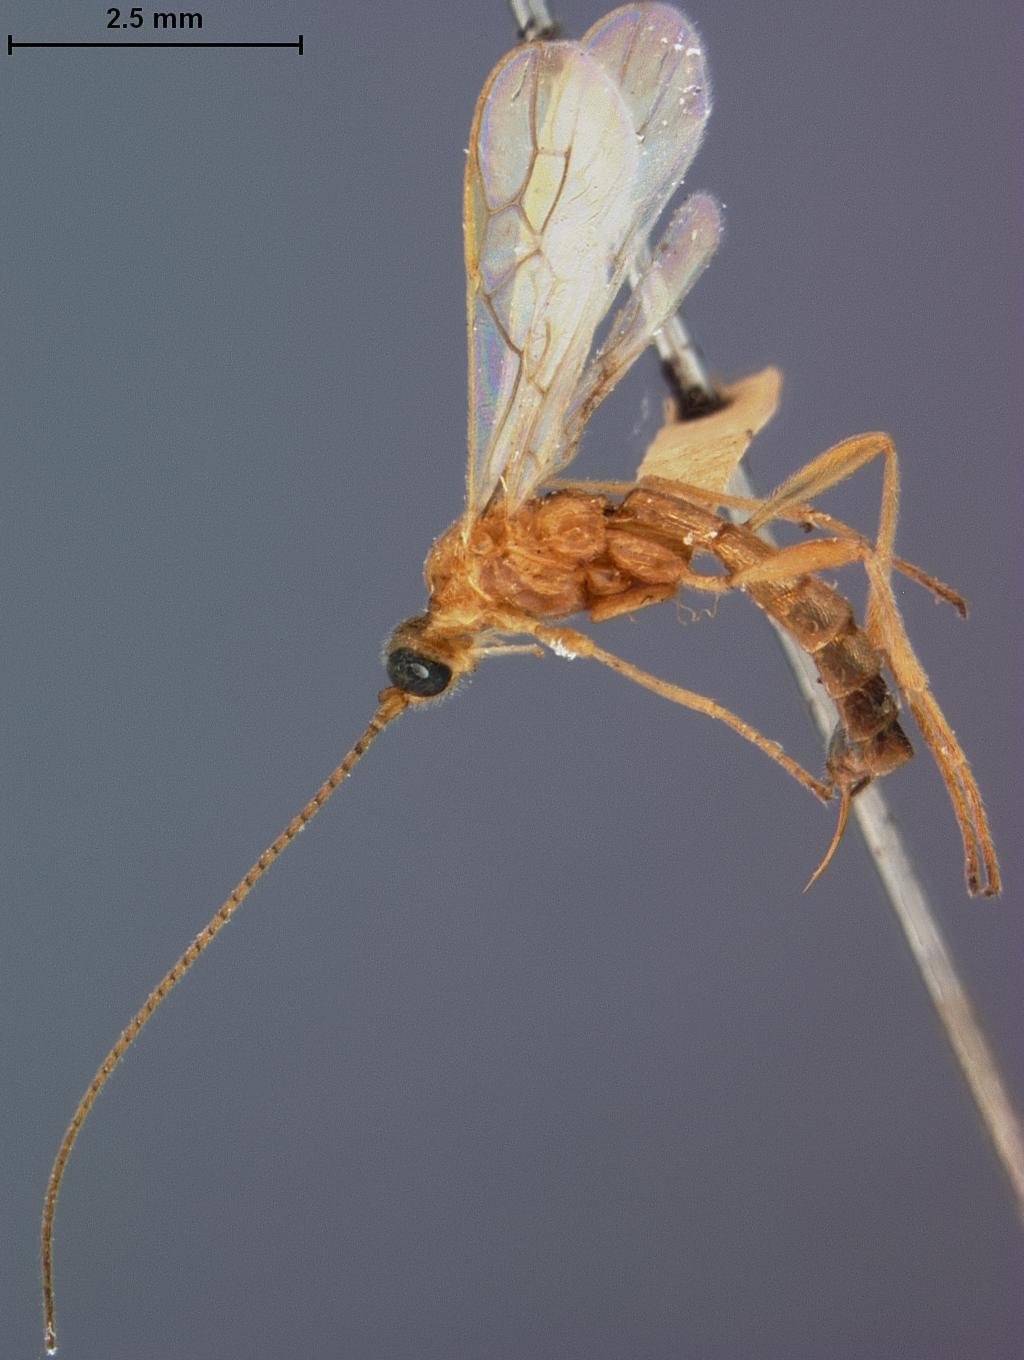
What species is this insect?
Rhogasella straminea
